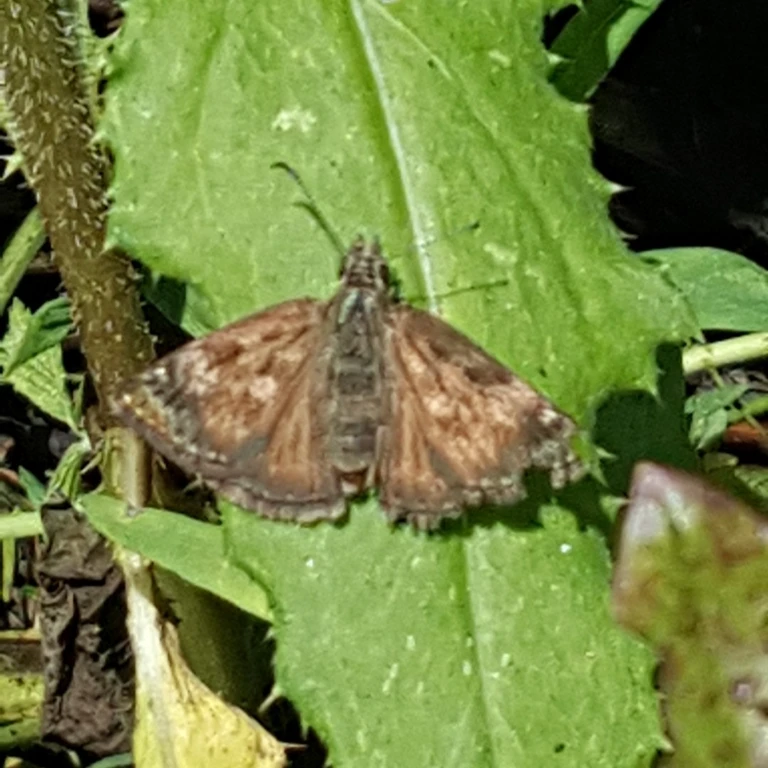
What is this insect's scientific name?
Erynnis tages
